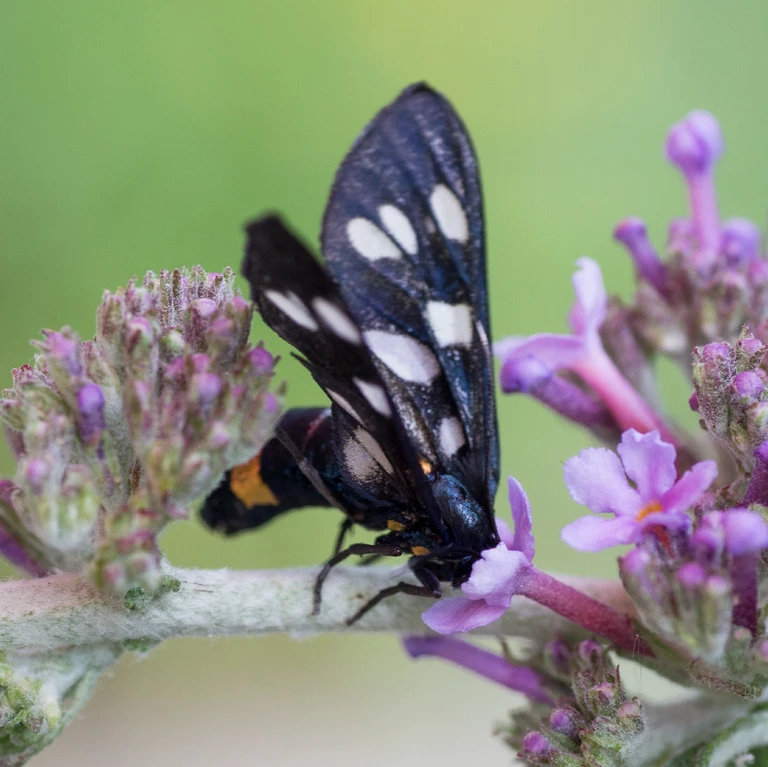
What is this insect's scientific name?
Amata phegea
